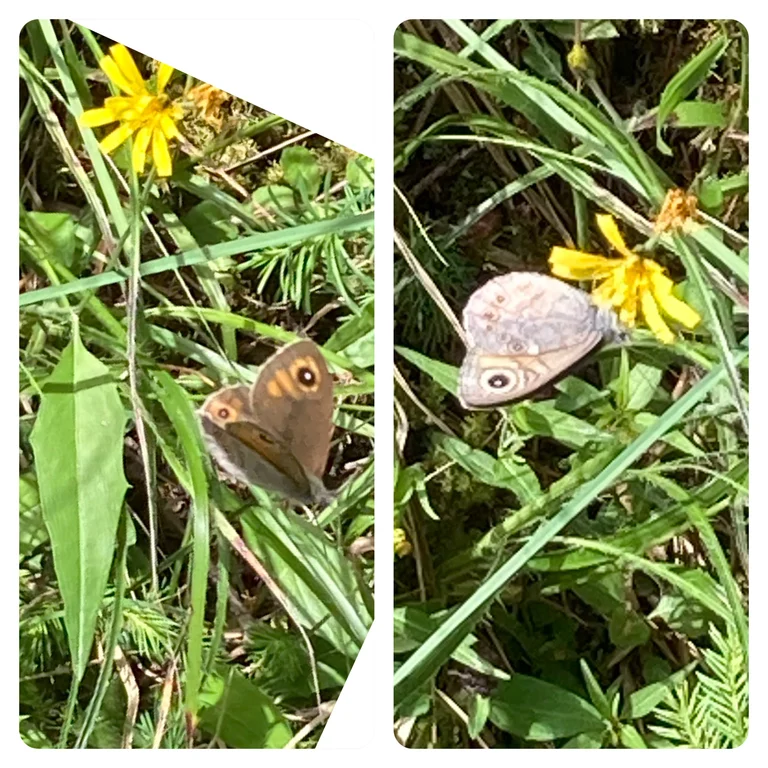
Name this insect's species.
Lasiommata maera (also Pararge maera)
